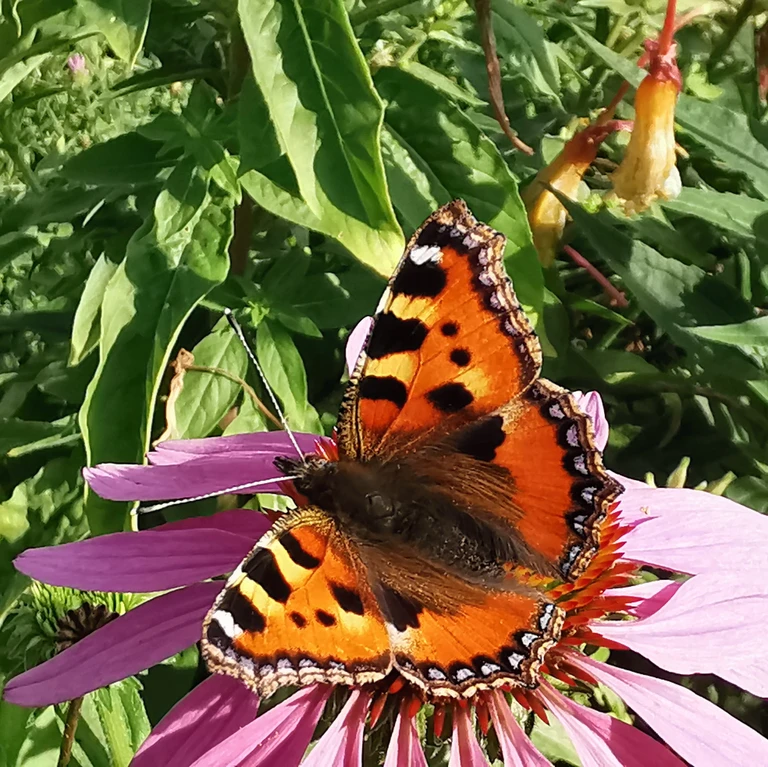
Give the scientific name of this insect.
Aglais urticae
